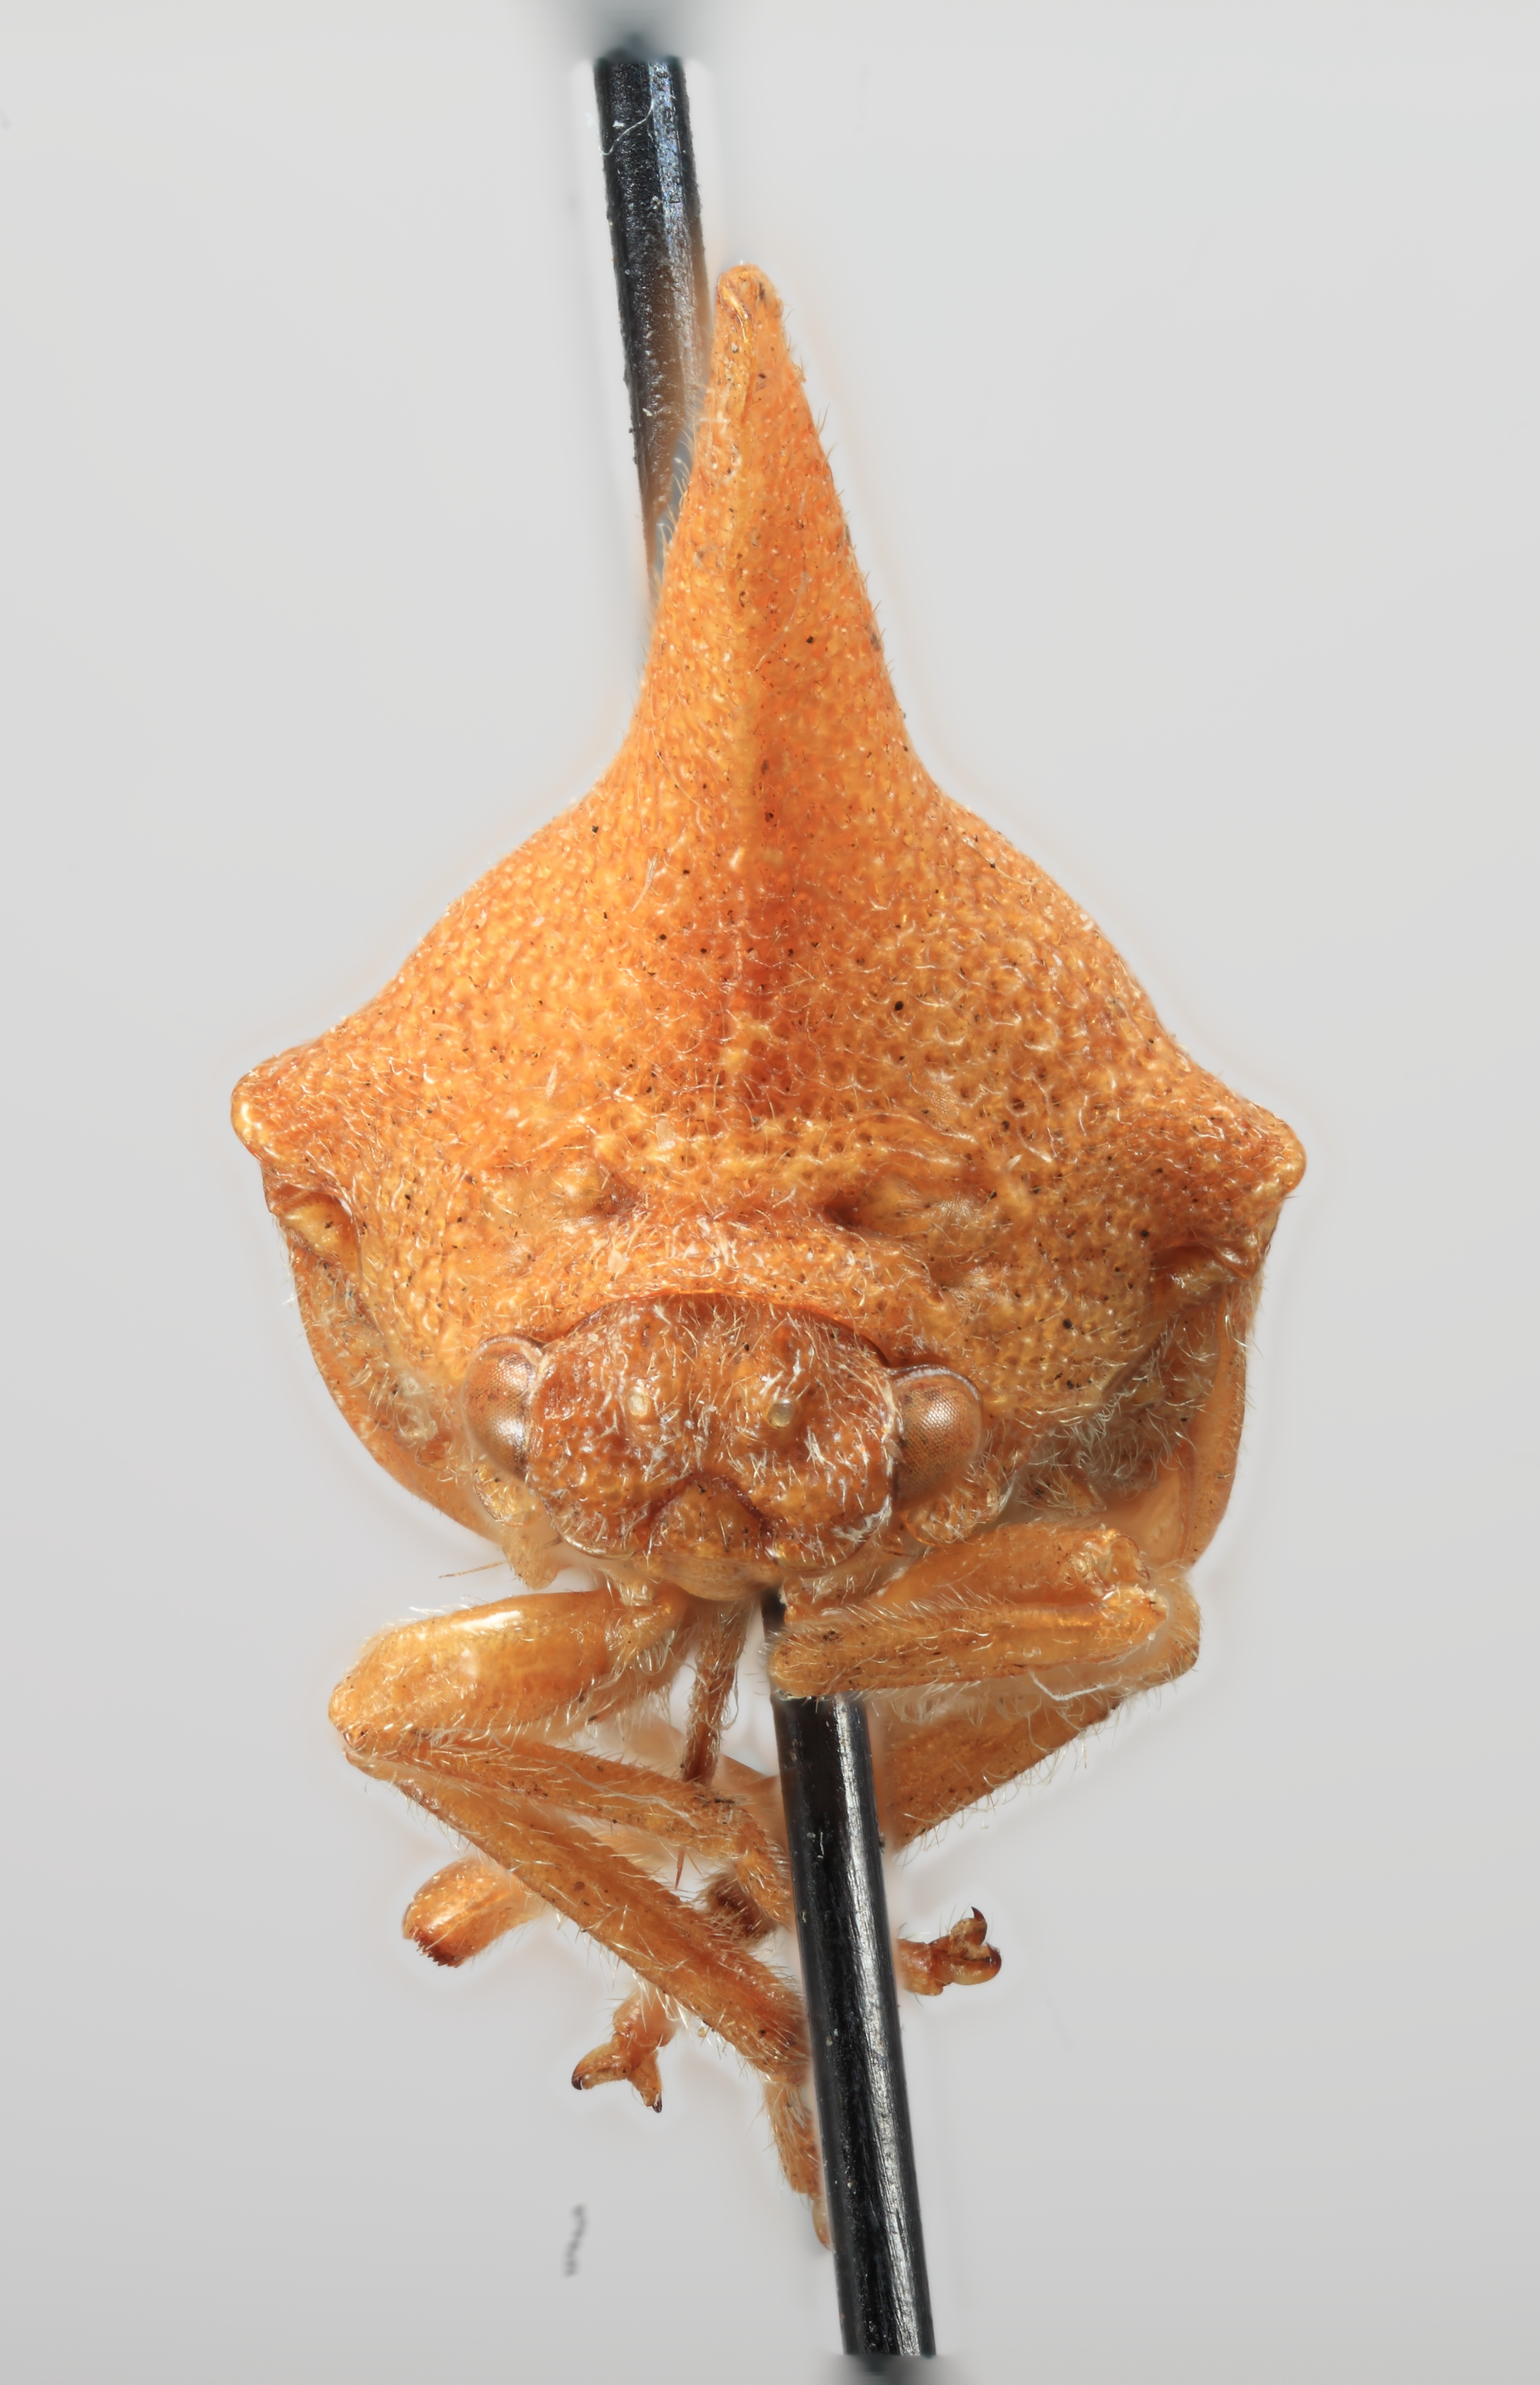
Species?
Sakakibarelia elongata
